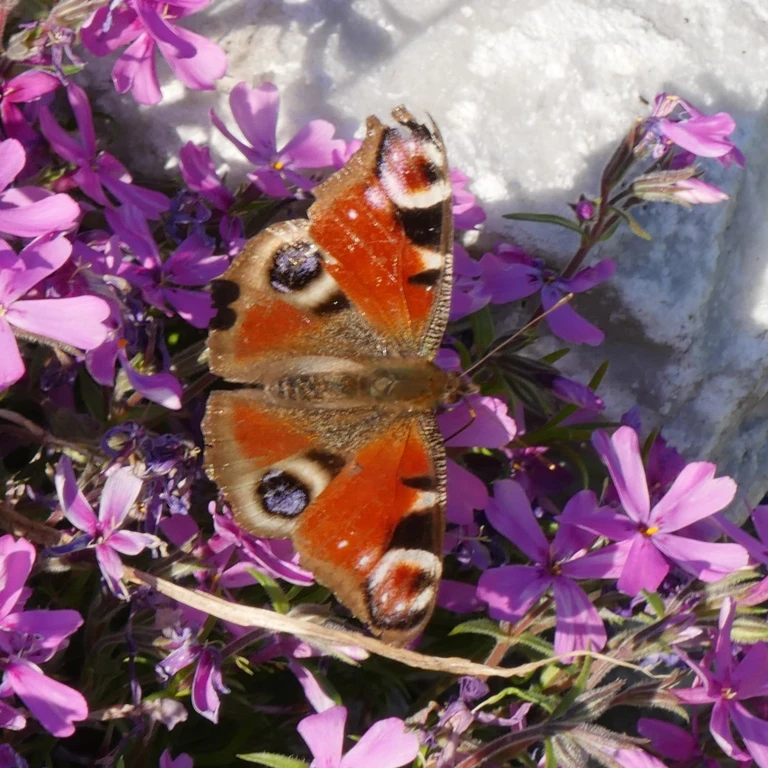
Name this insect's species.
Aglais io
